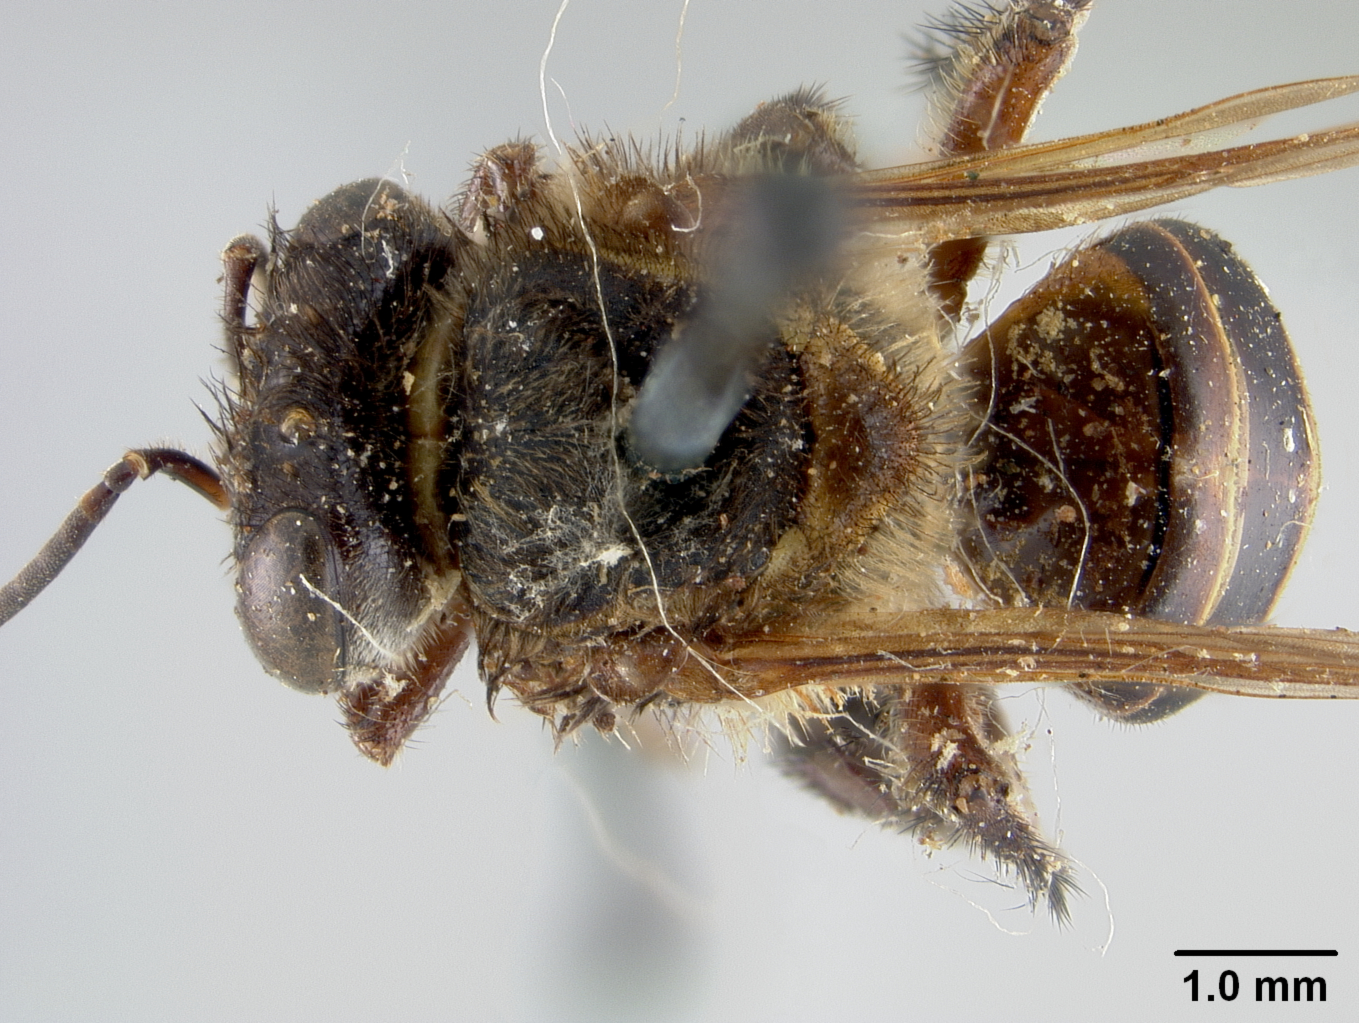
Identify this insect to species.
Melipona marginata
